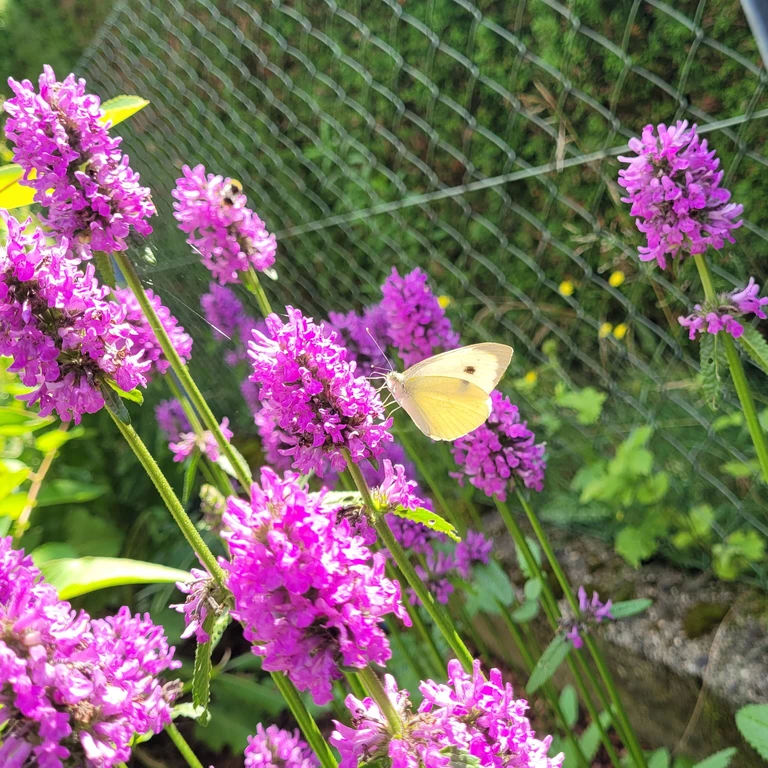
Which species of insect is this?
Pieris brassicae
